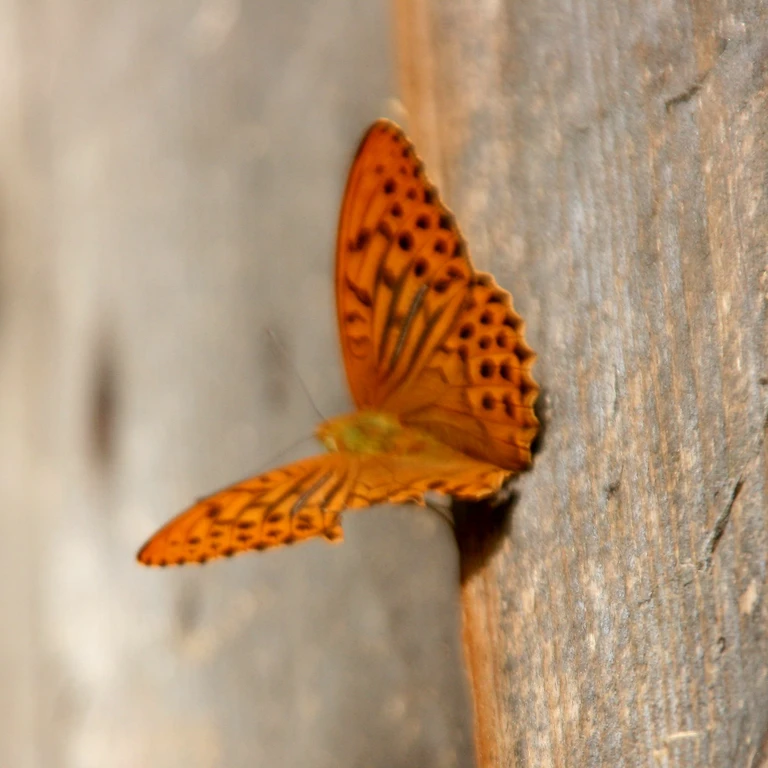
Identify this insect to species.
Argynnis paphia
